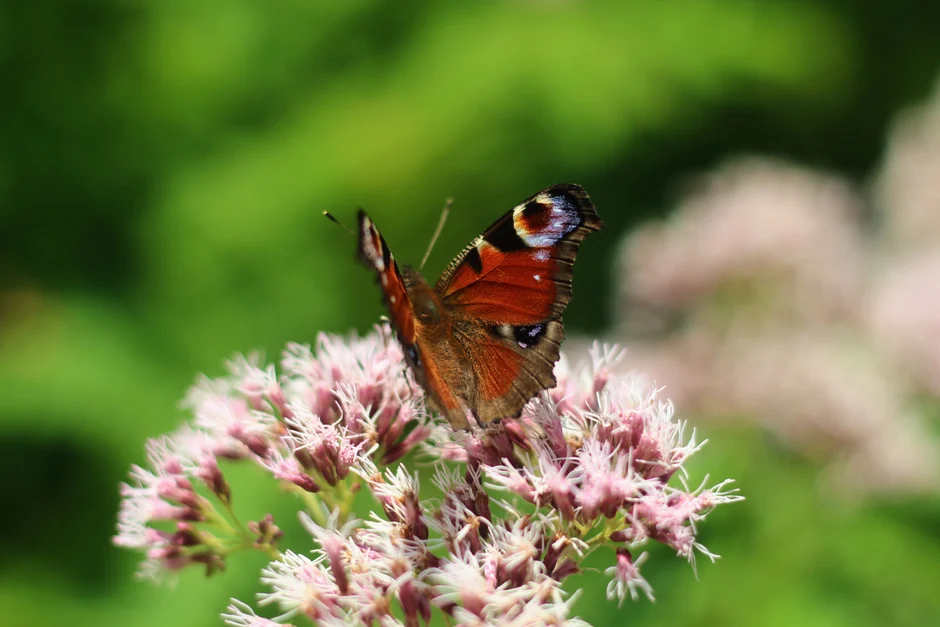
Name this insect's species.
Aglais io
